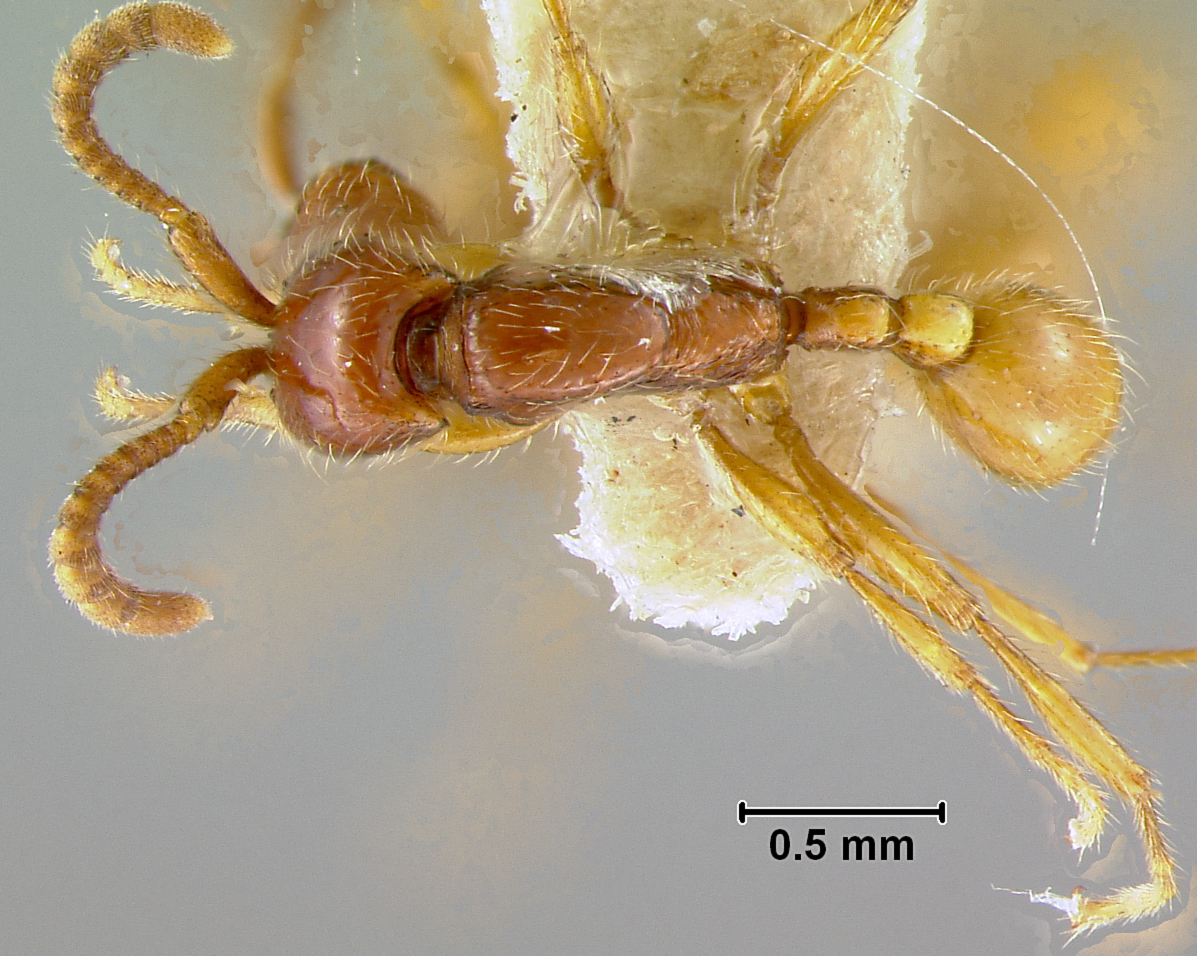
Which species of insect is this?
Eciton angustinode
